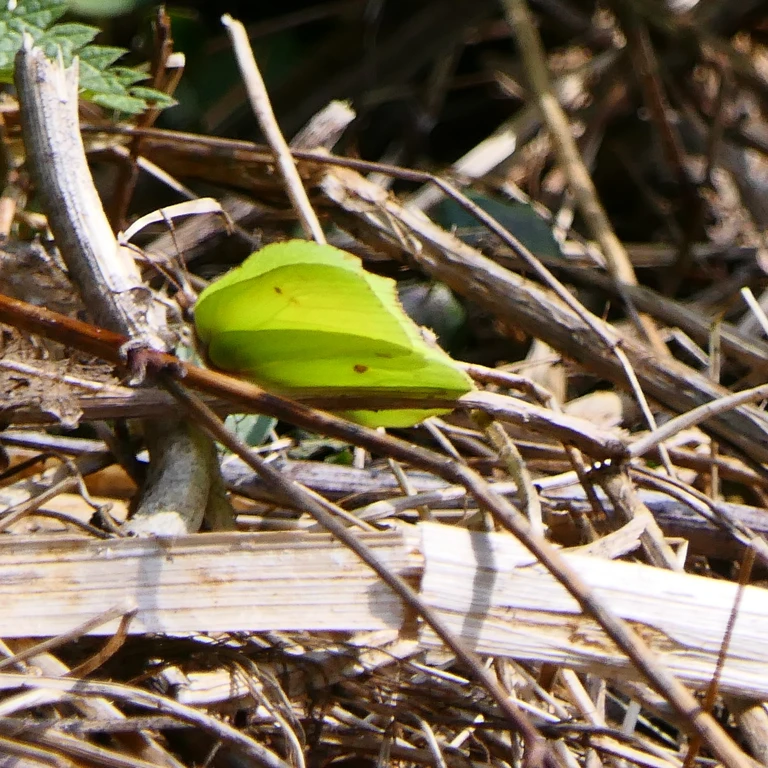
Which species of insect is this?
Gonepteryx rhamni
